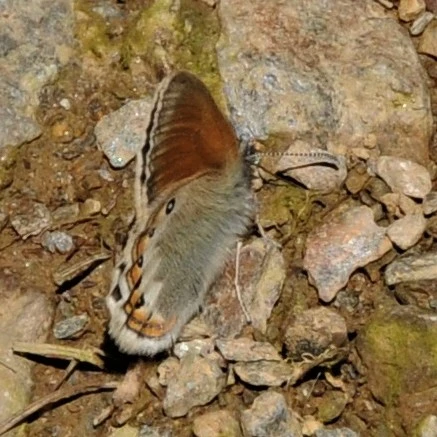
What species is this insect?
Coenonympha gardetta
